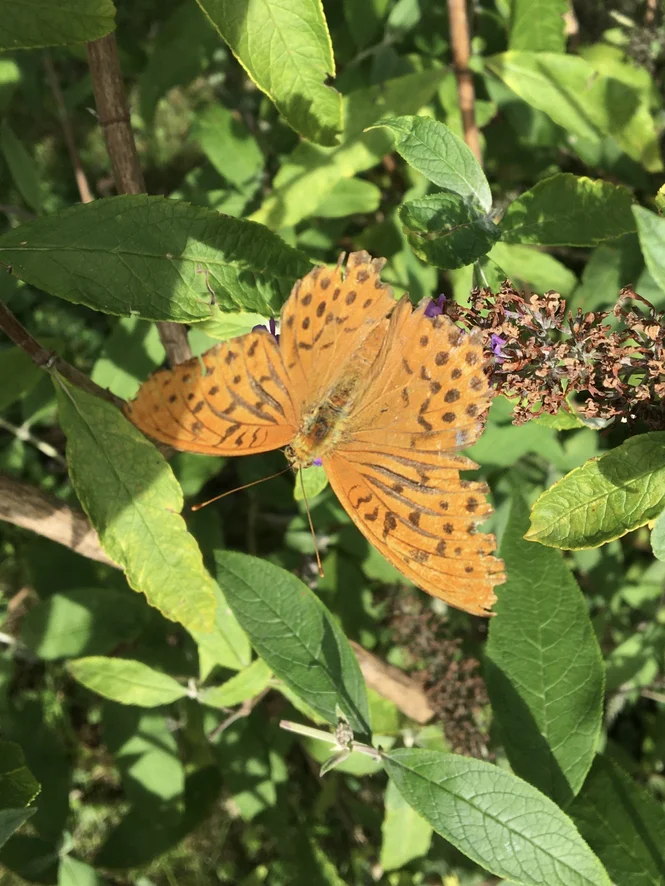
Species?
Argynnis paphia
